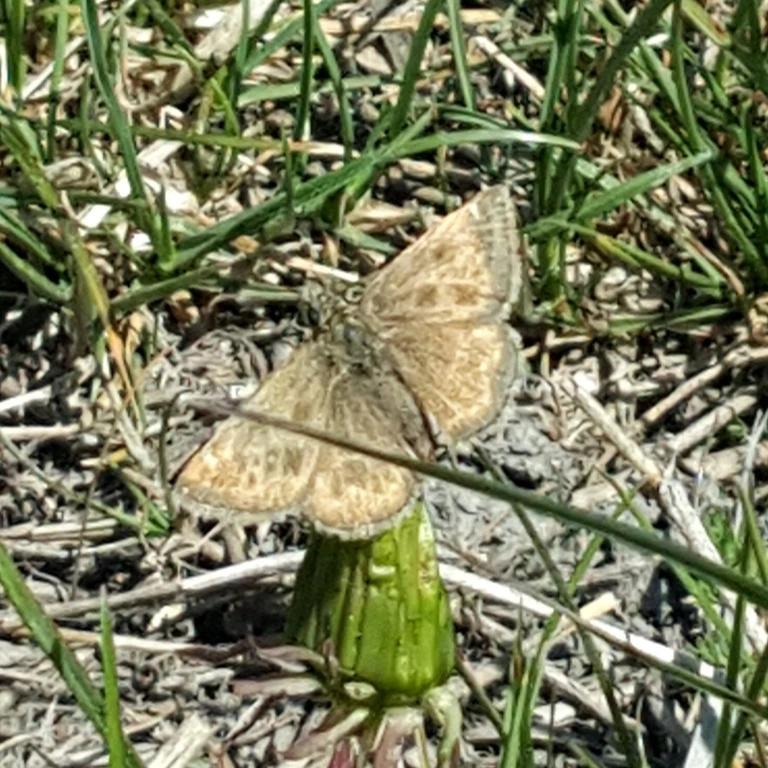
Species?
Erynnis tages
